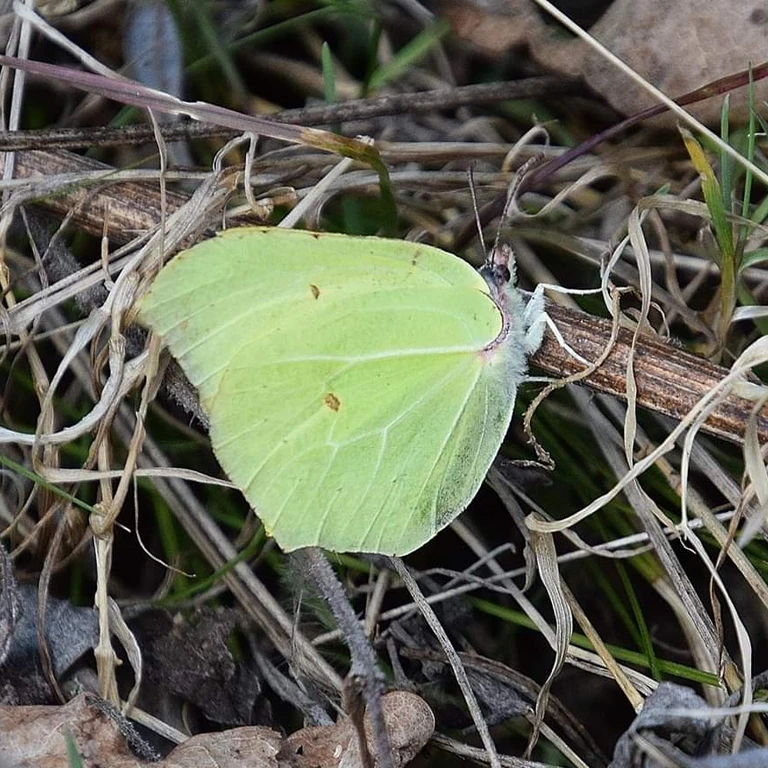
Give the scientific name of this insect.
Gonepteryx rhamni
